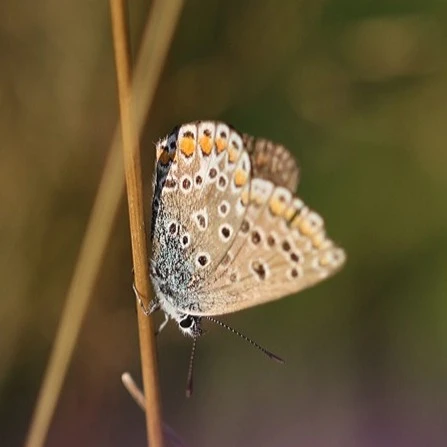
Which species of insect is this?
Polyommatus icarus
